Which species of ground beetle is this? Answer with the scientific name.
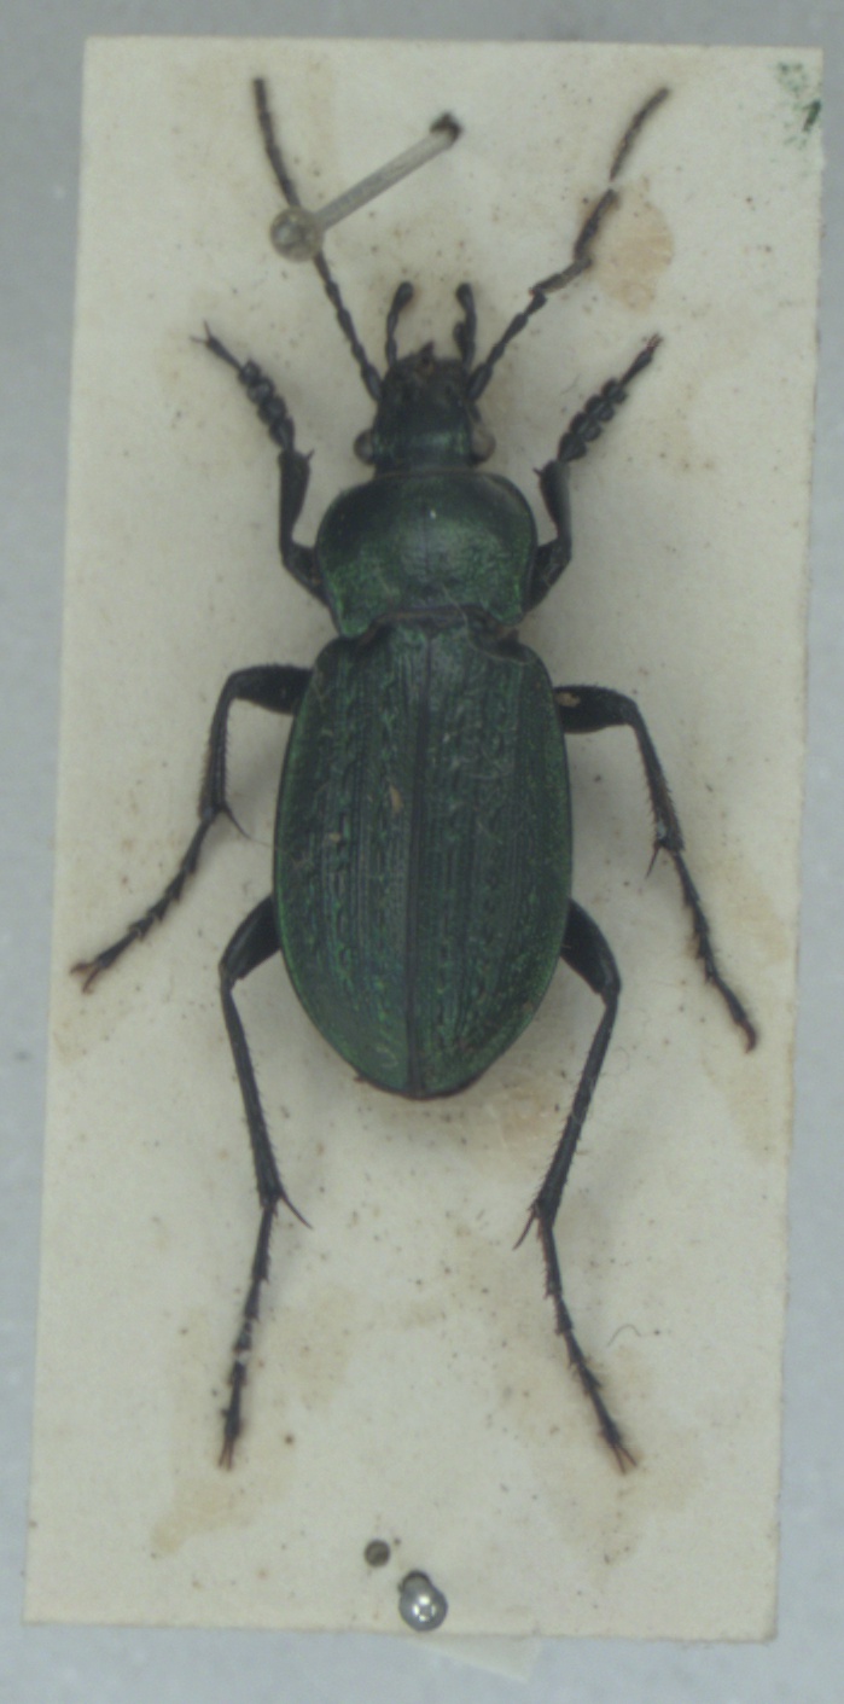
Carabus arvensis
